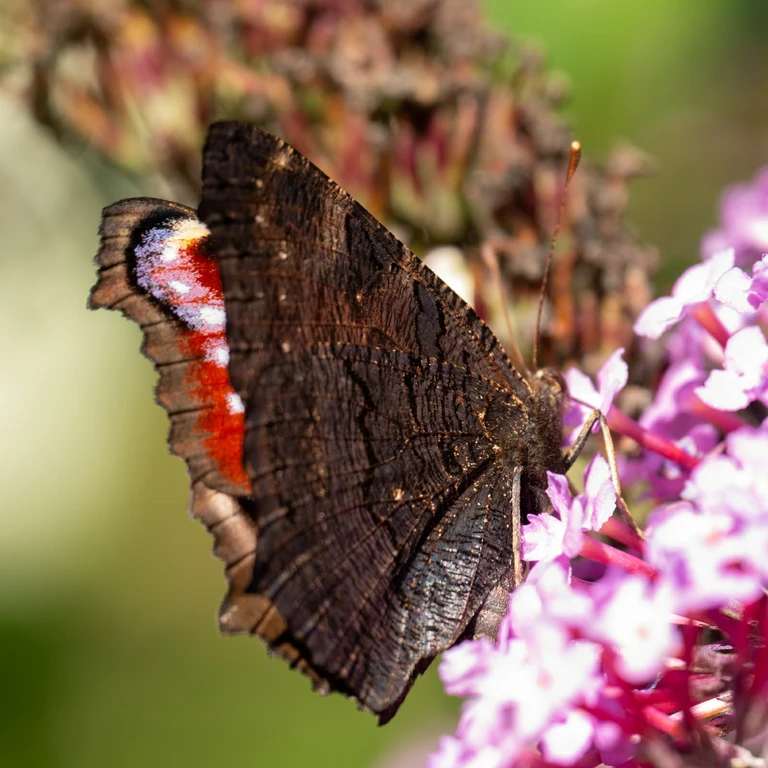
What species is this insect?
Aglais io
